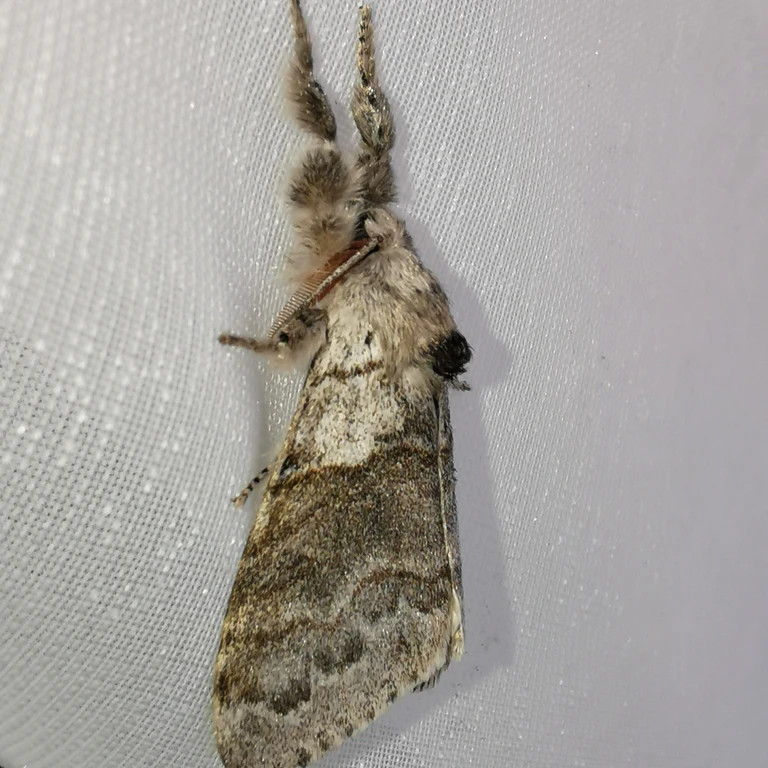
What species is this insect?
Calliteara pudibunda
